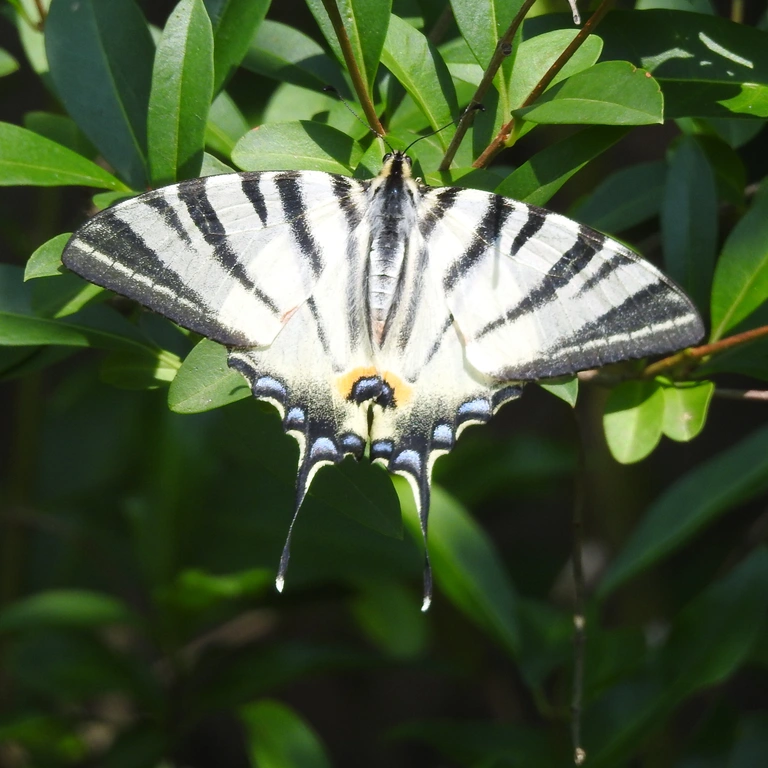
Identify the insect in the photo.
Iphiclides podalirius
